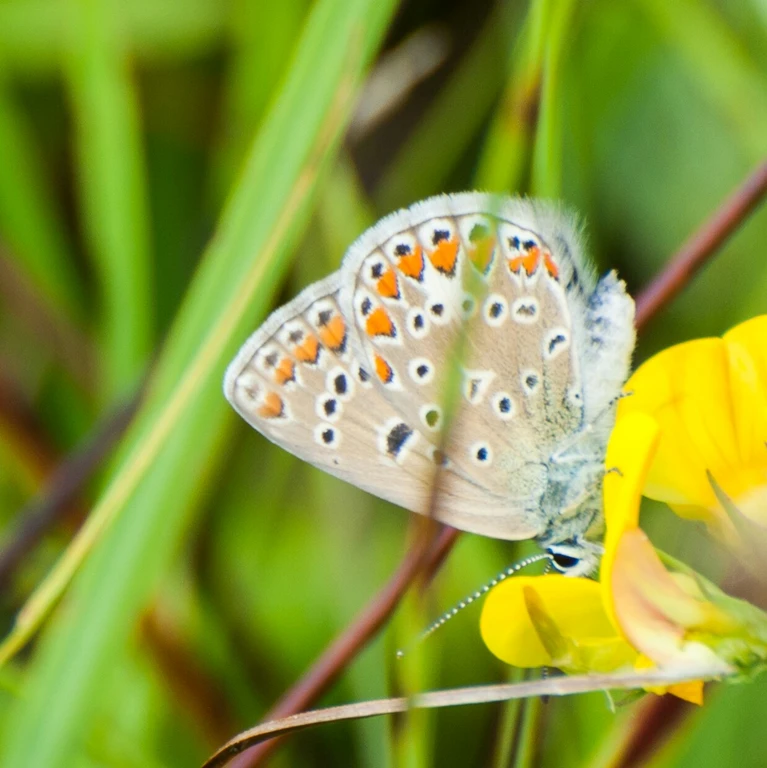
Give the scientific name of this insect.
Polyommatus icarus
